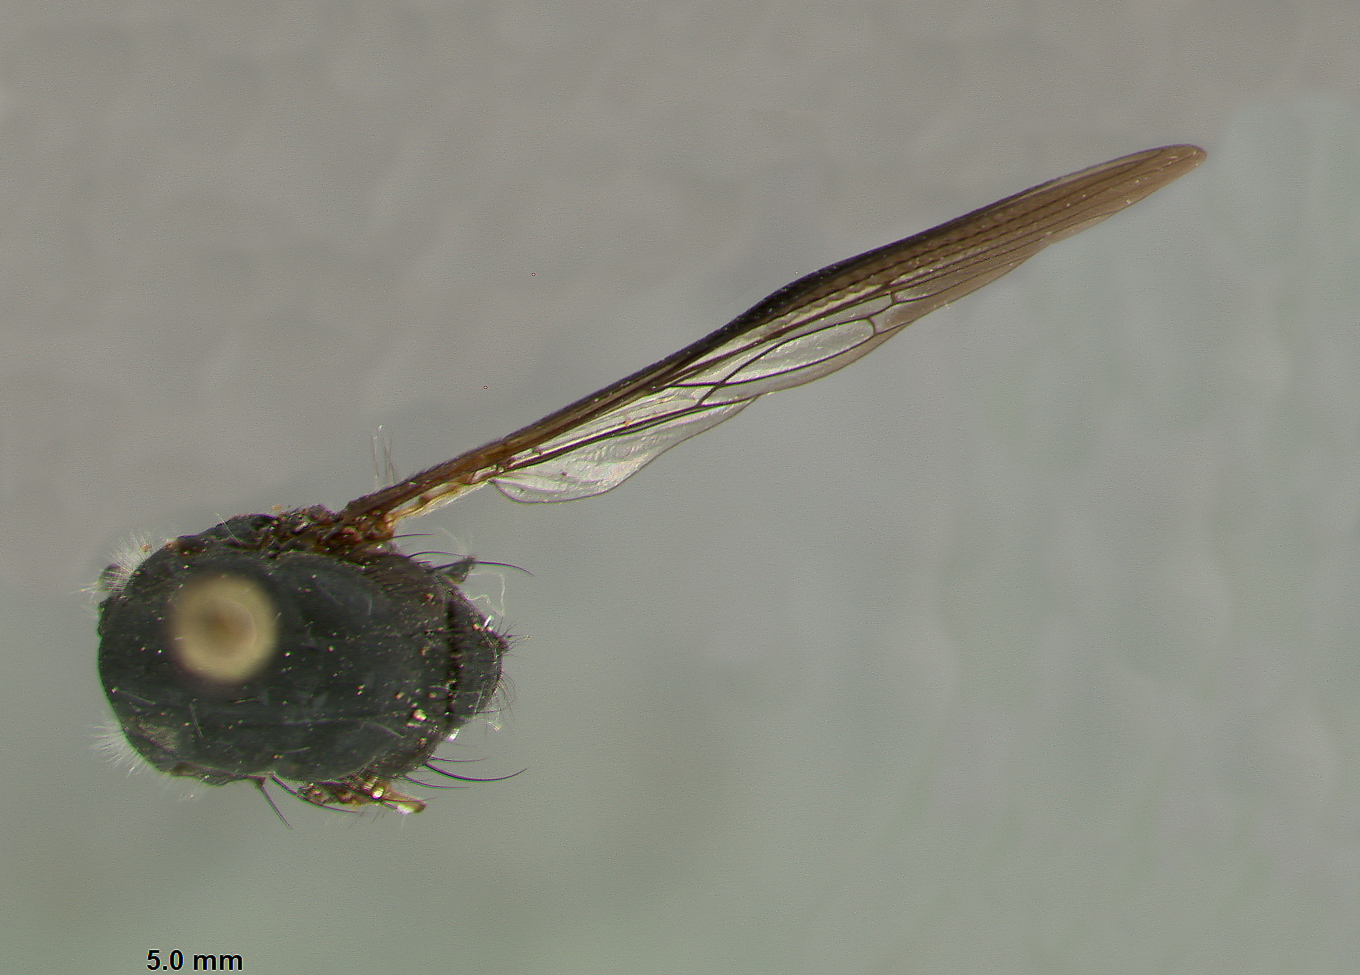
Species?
Ommatius gwenae
